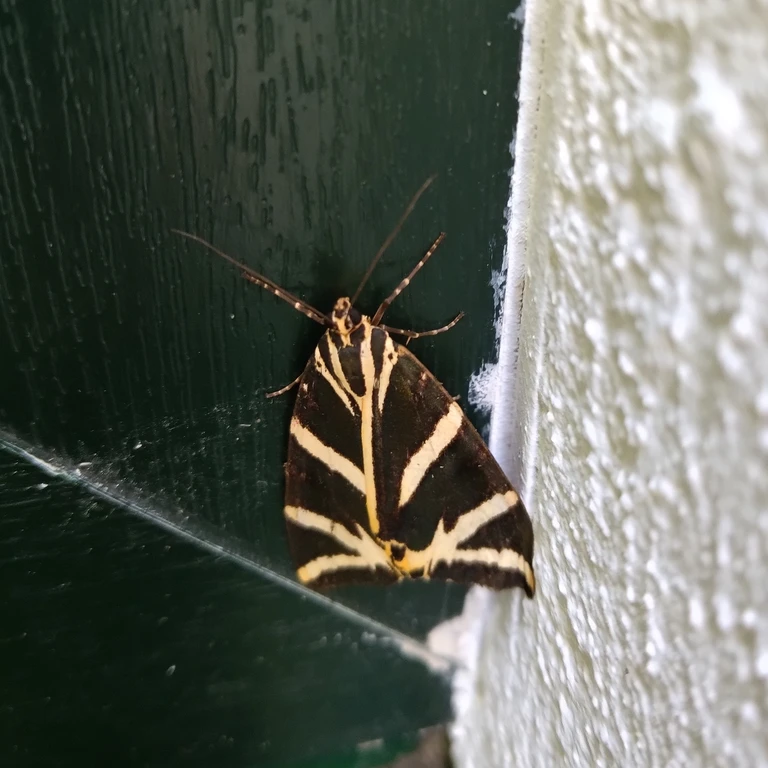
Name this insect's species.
Euplagia quadripunctaria
